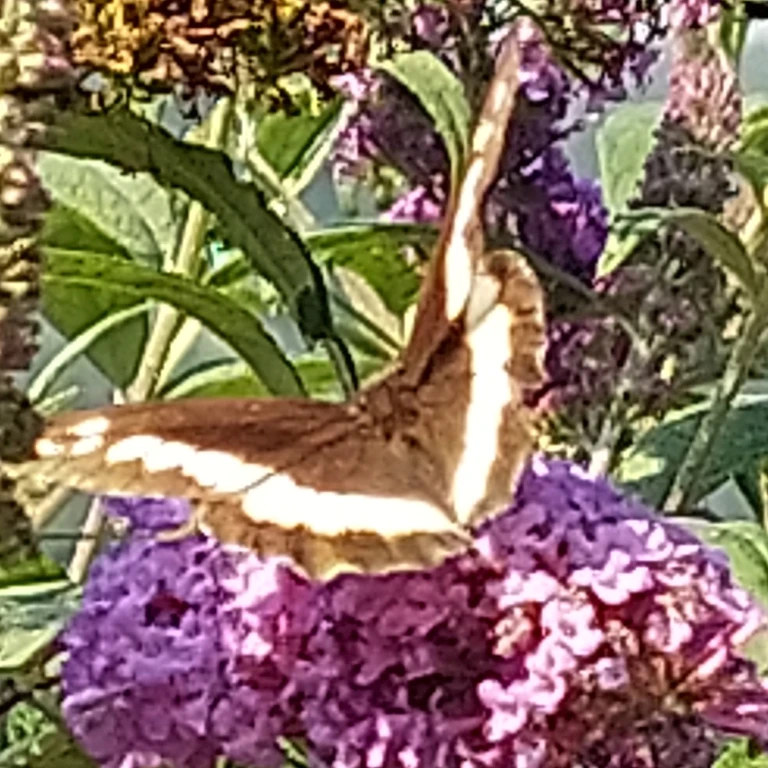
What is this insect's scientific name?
Brintesia circe
